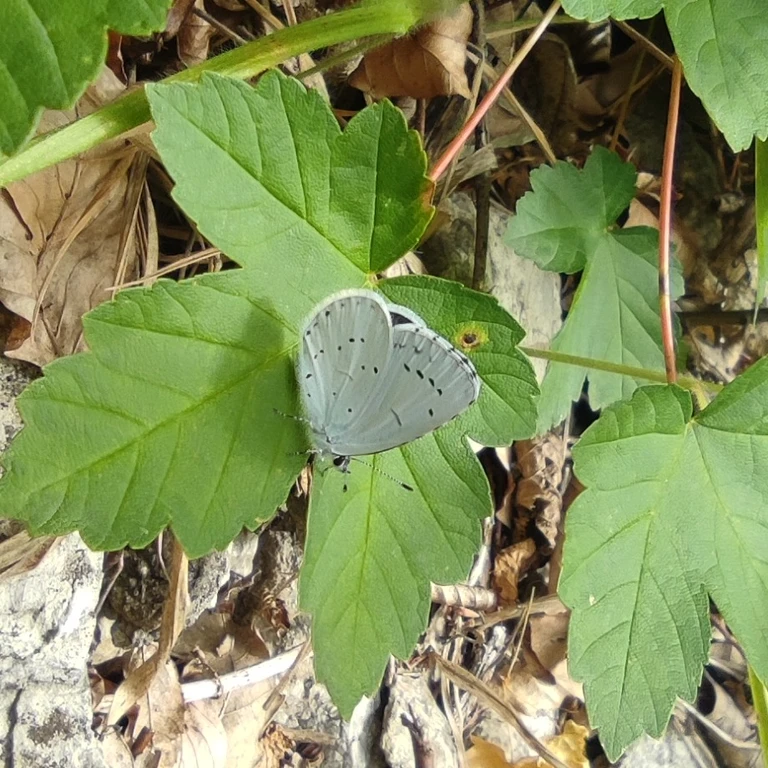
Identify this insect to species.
Celastrina argiolus
